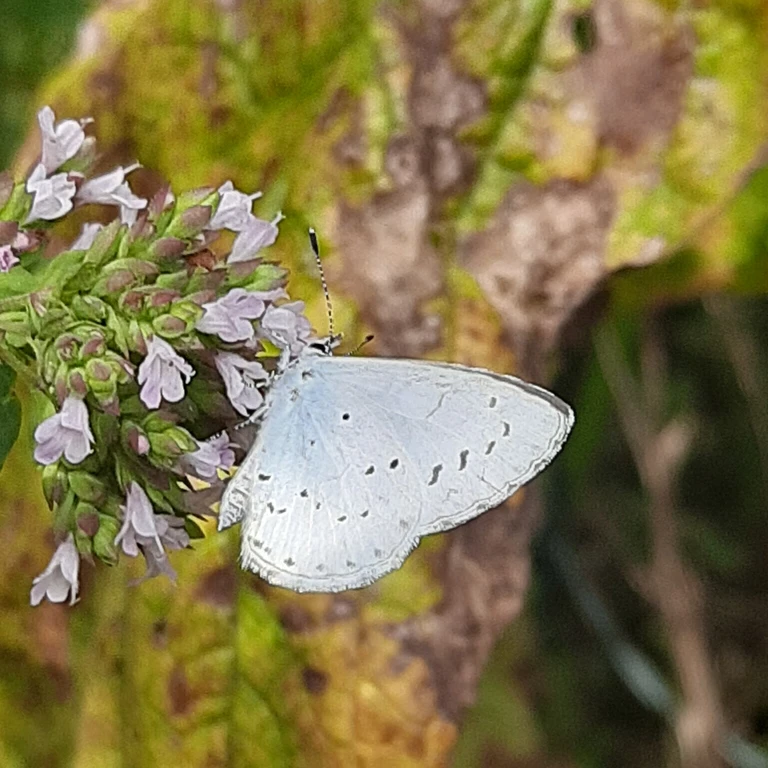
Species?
Celastrina argiolus
